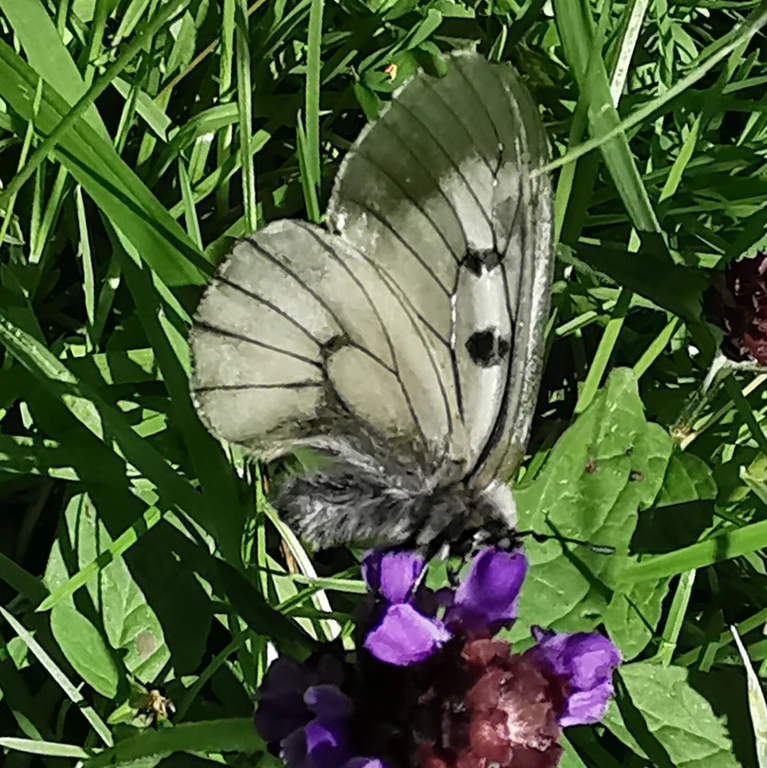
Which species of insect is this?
Parnassius mnemosyne
